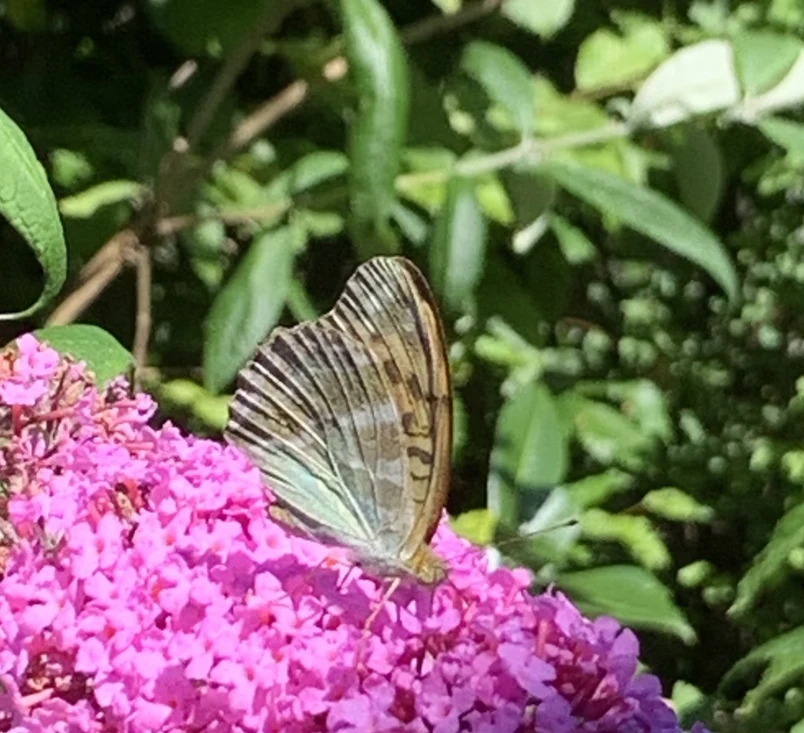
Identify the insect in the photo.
Argynnis paphia
